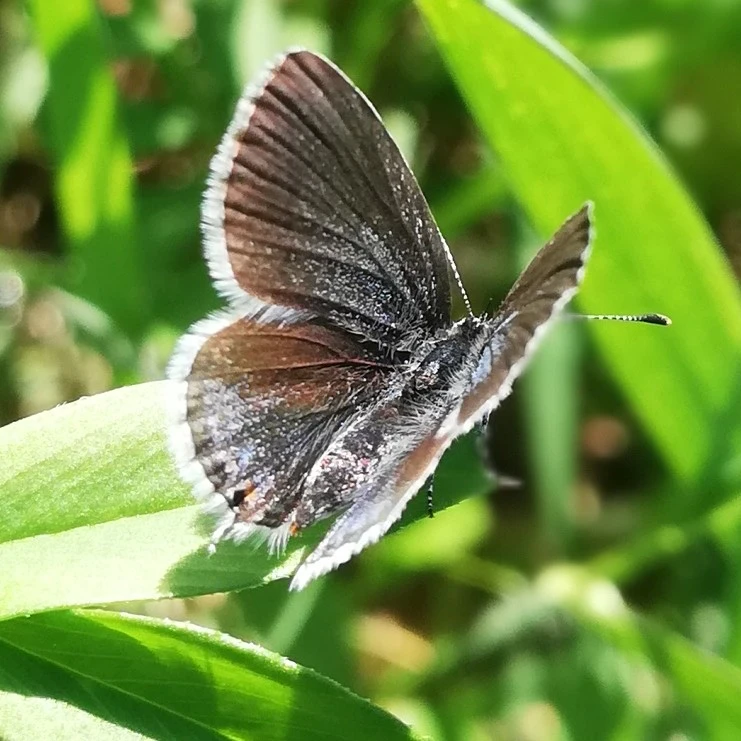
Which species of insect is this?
Cupido argiades (also Elkalyce argiades)
